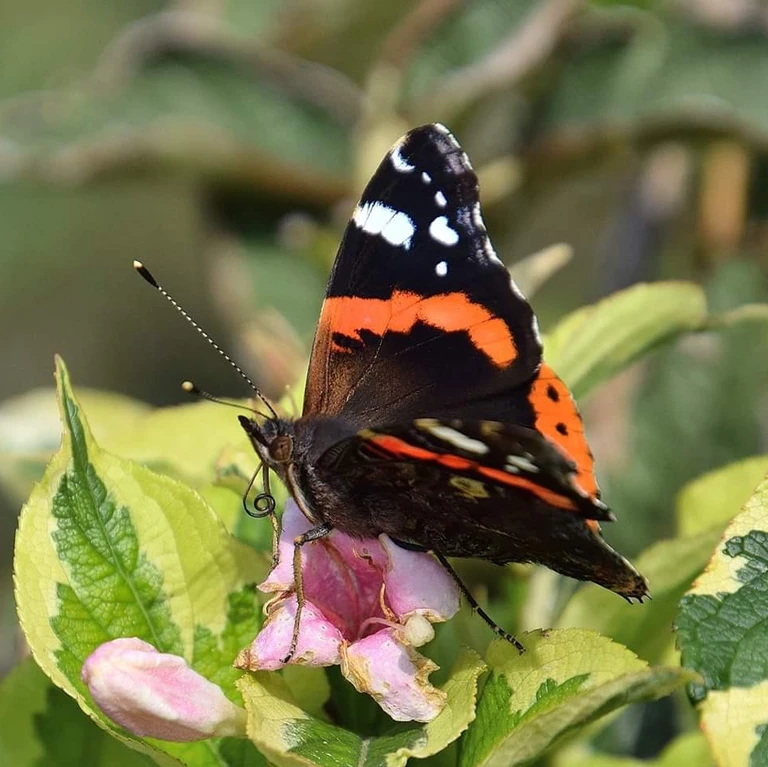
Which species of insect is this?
Vanessa atalanta
